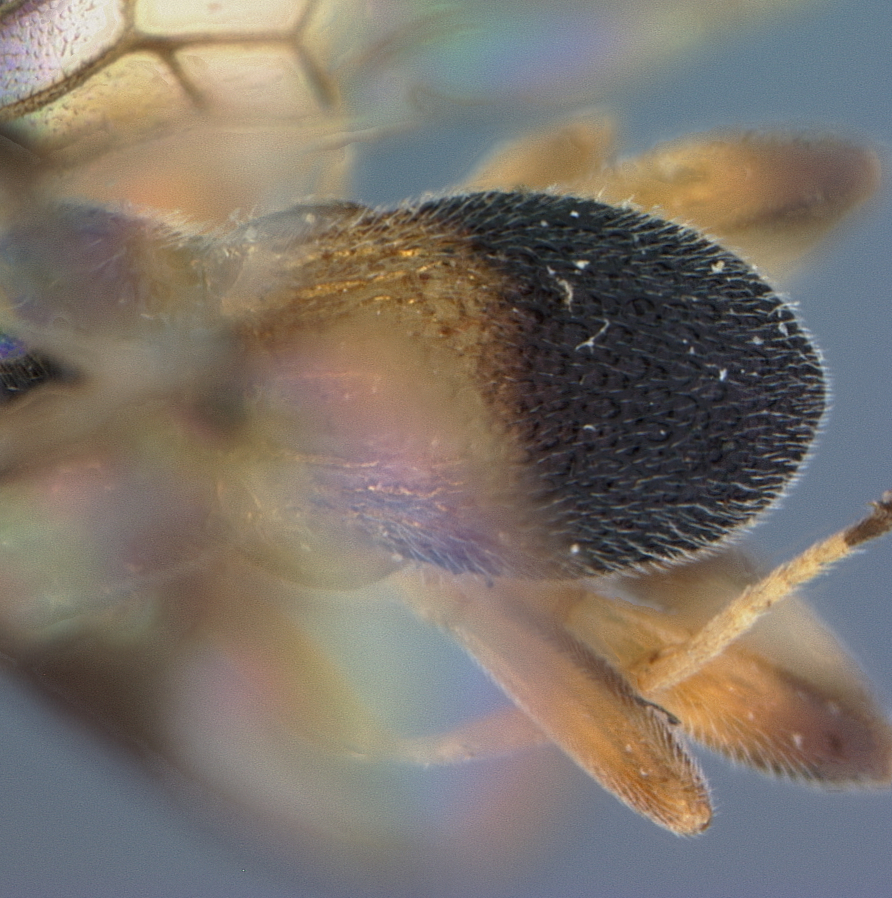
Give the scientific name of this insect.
Ascogaster inconspicuus
